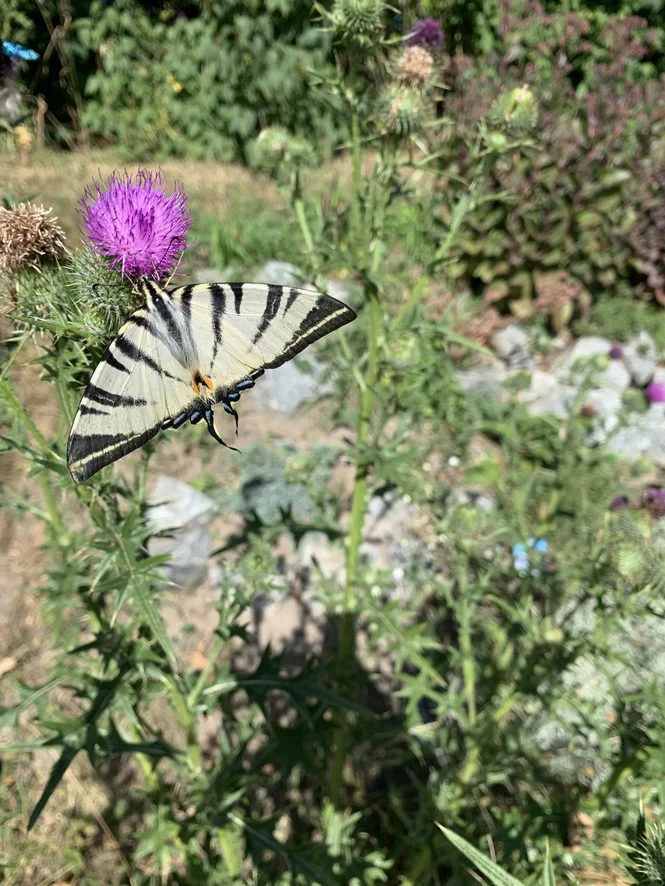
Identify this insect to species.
Iphiclides podalirius
